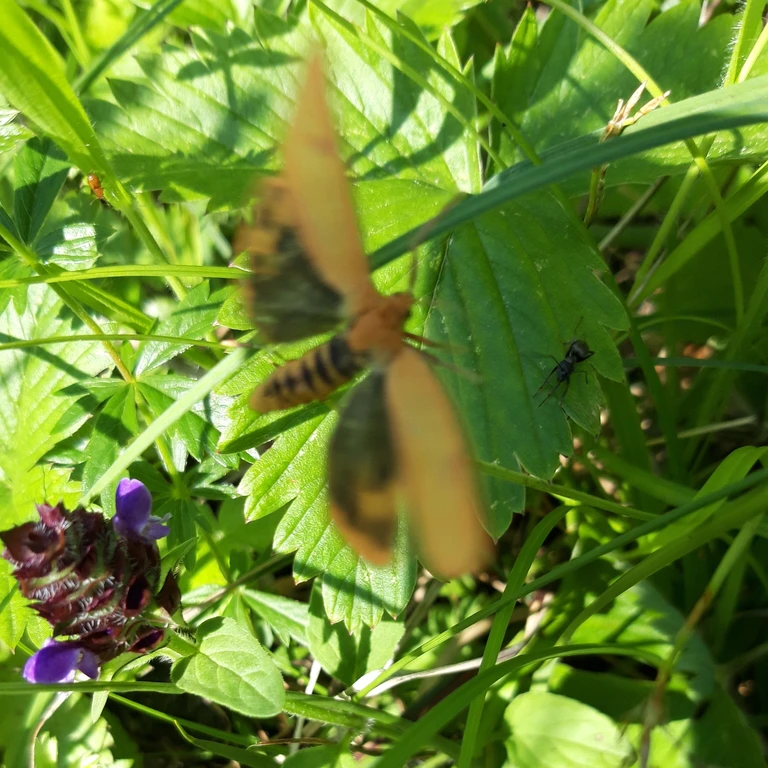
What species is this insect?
Diacrisia sannio
